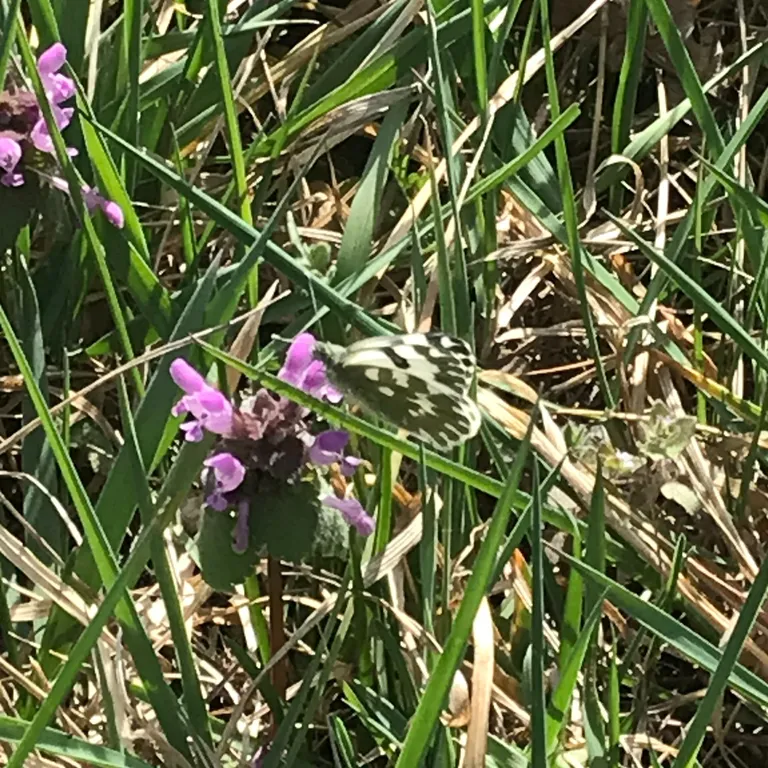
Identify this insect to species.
Pontia edusa
